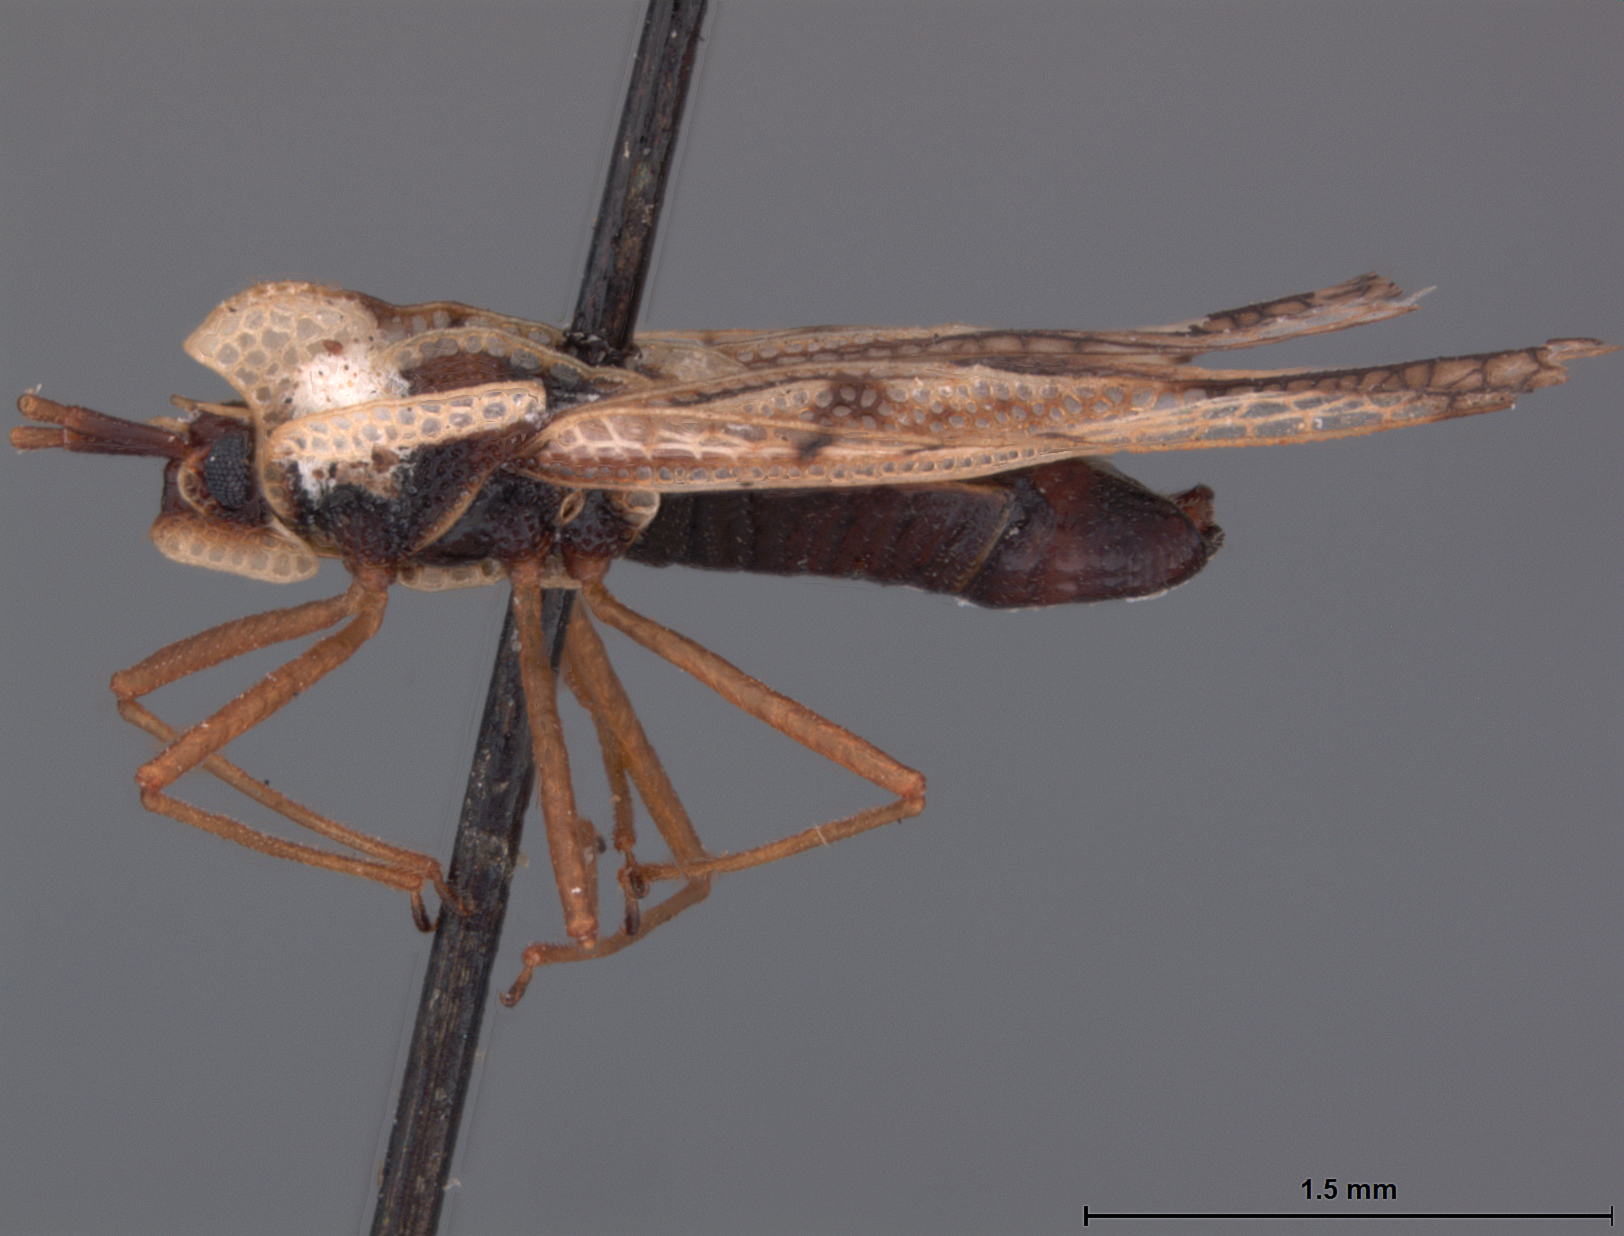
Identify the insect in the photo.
Gargaphia oreades
